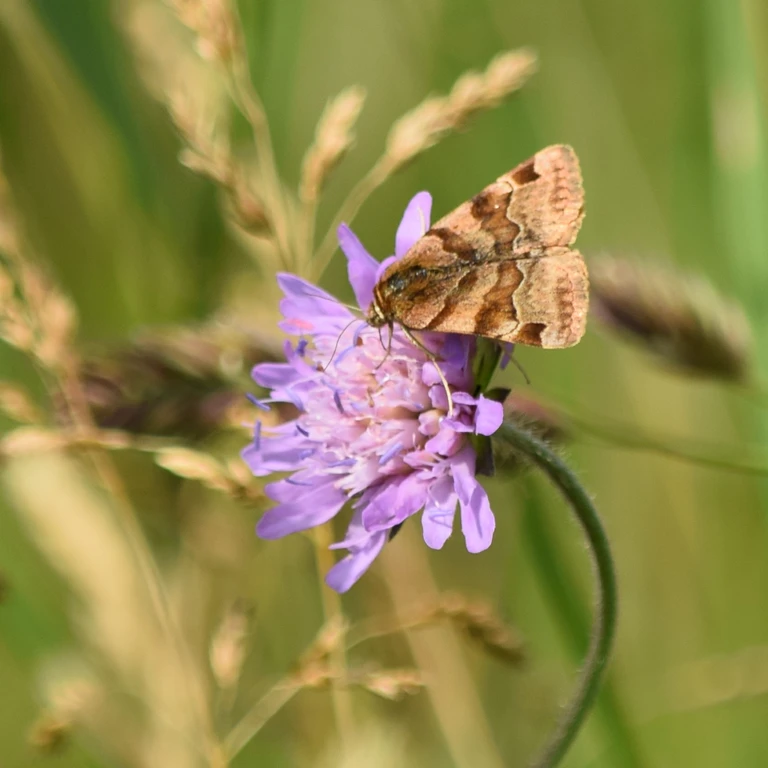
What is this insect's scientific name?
Euclidia glyphica
